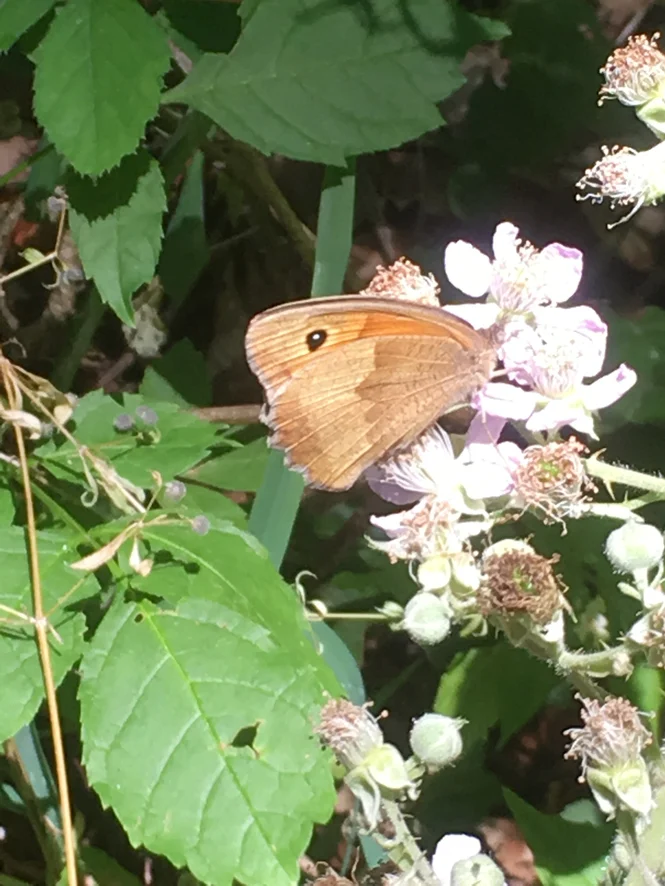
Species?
Maniola jurtina
